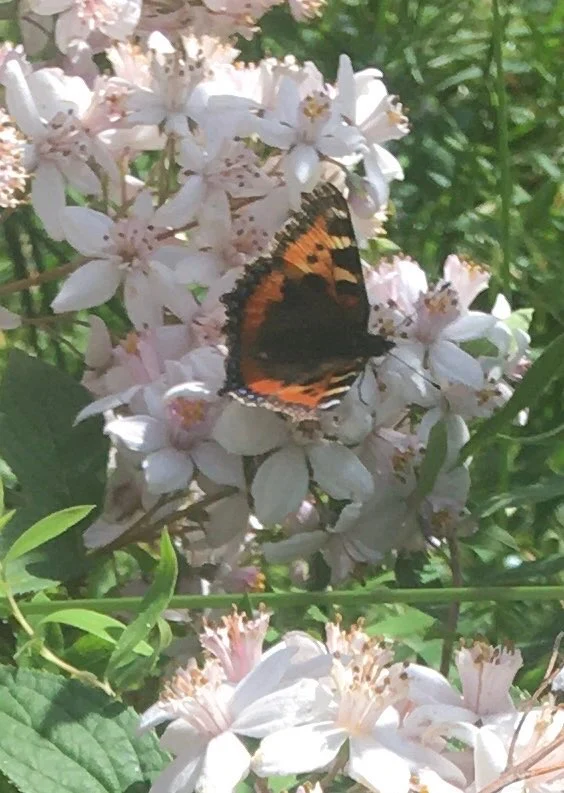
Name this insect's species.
Aglais urticae
